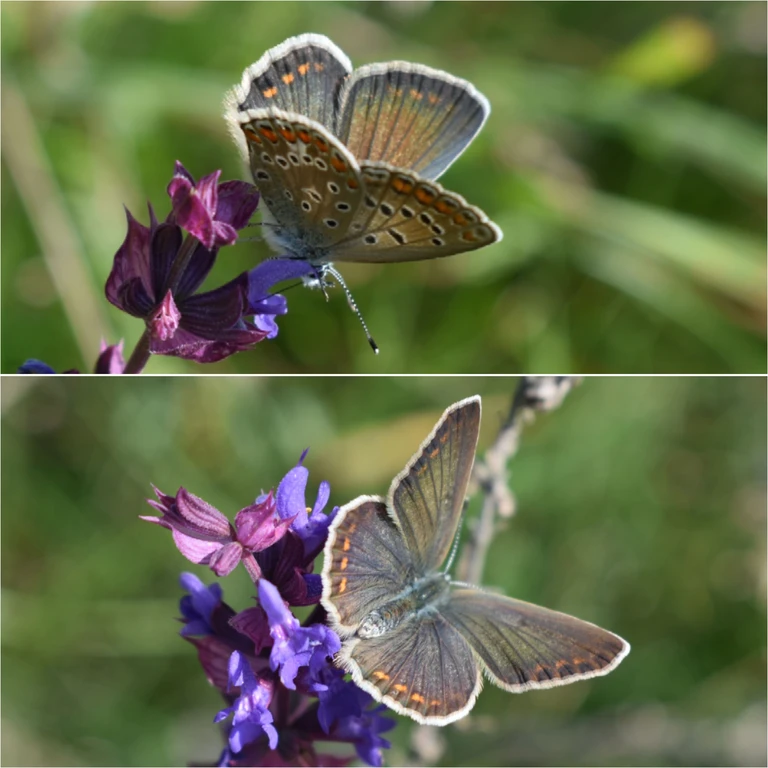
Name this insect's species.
Polyommatus icarus
